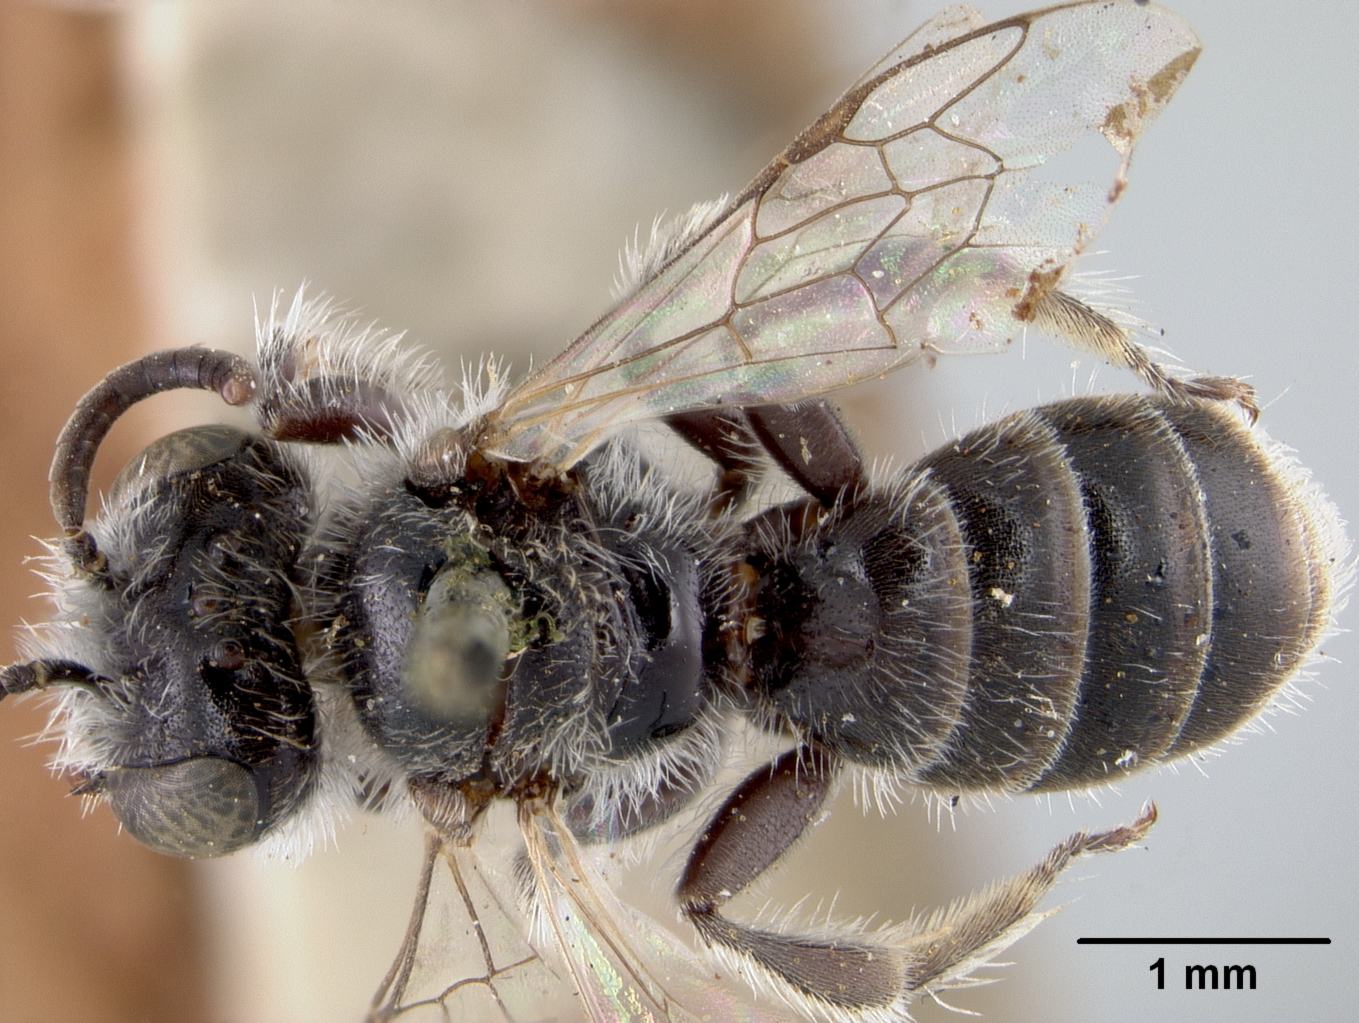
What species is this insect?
Halictoides ilicifoliae
